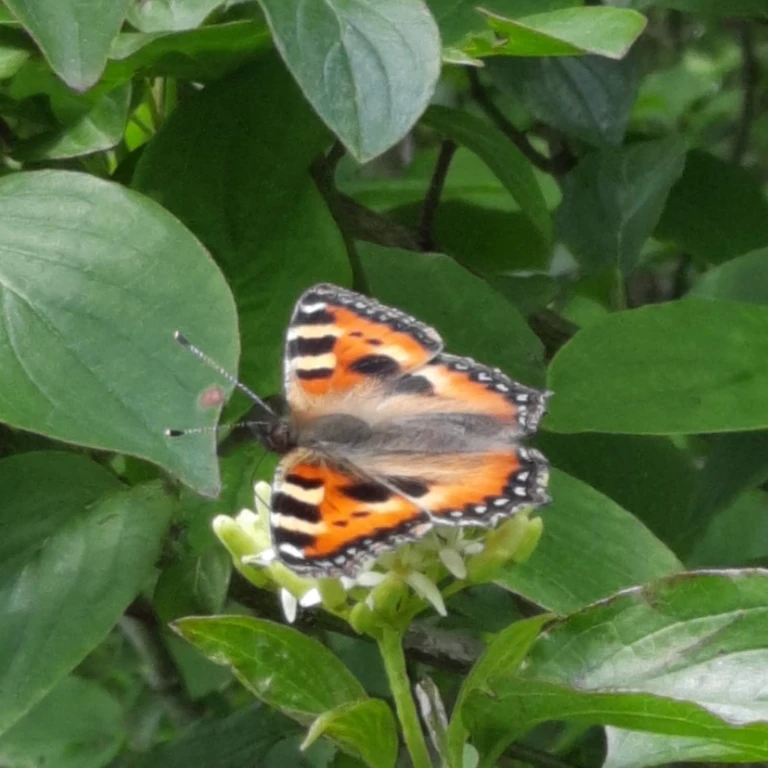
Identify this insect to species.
Aglais urticae
